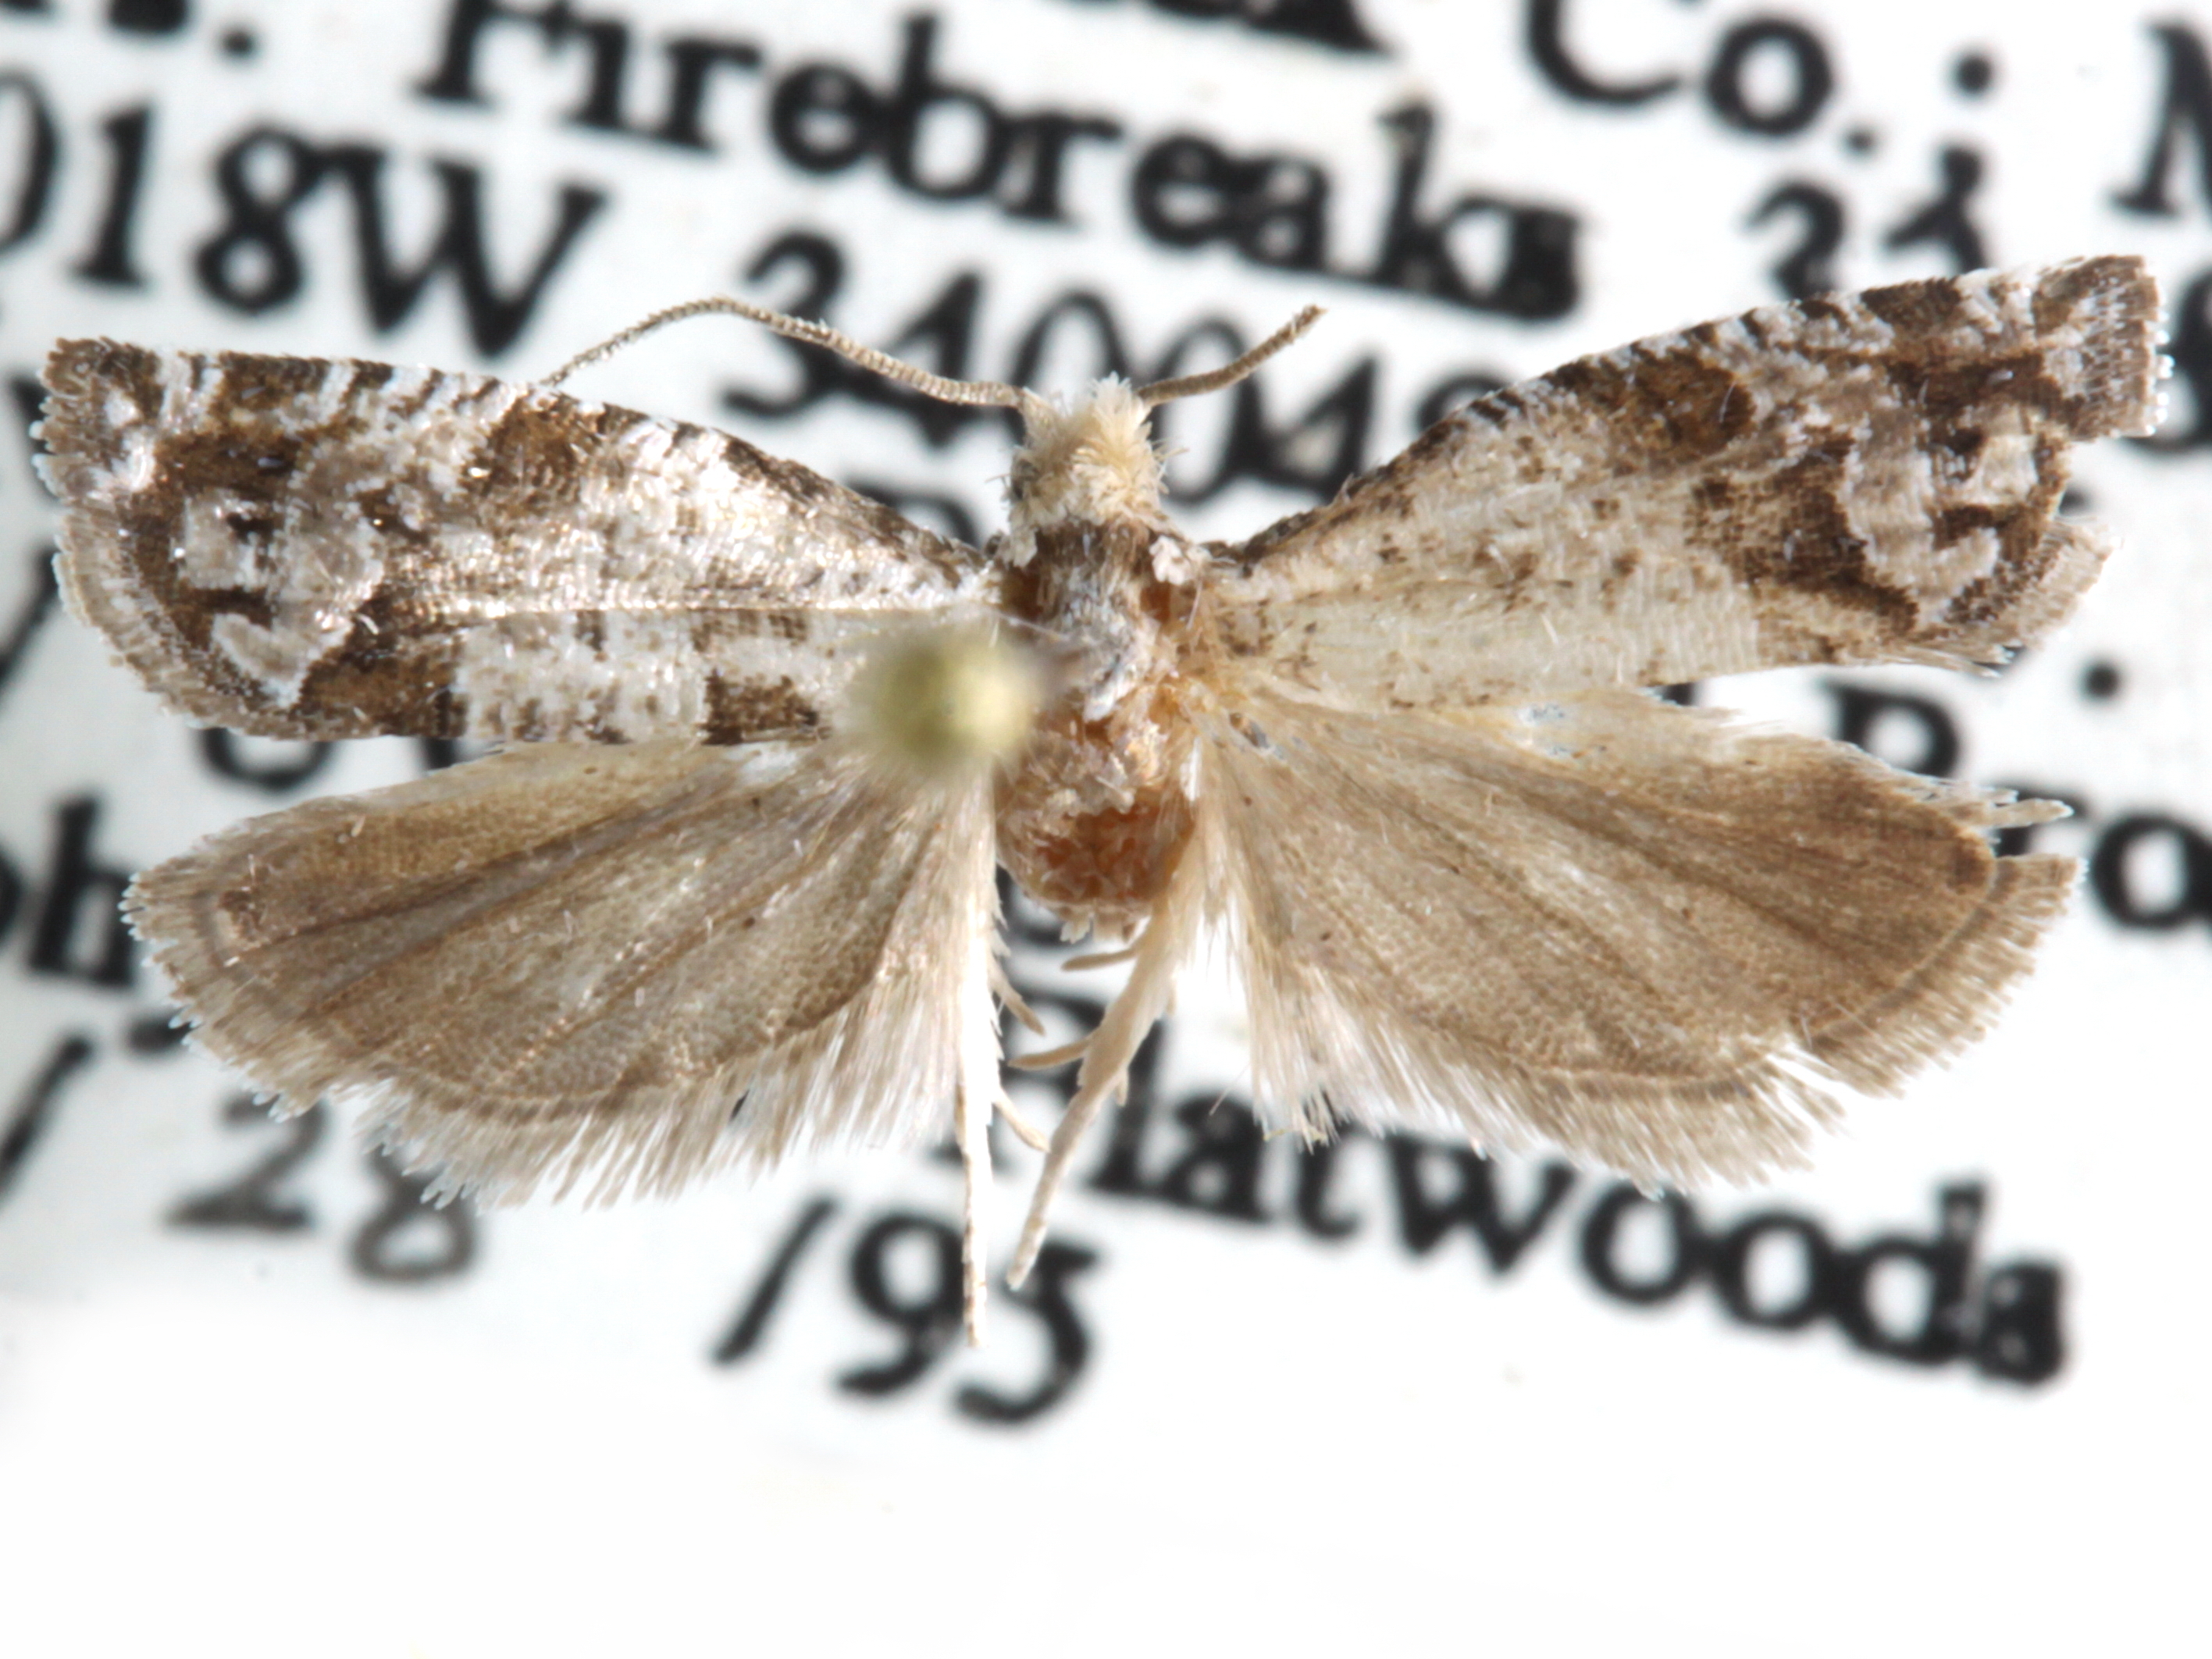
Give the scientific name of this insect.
Pelochrista sullivani
